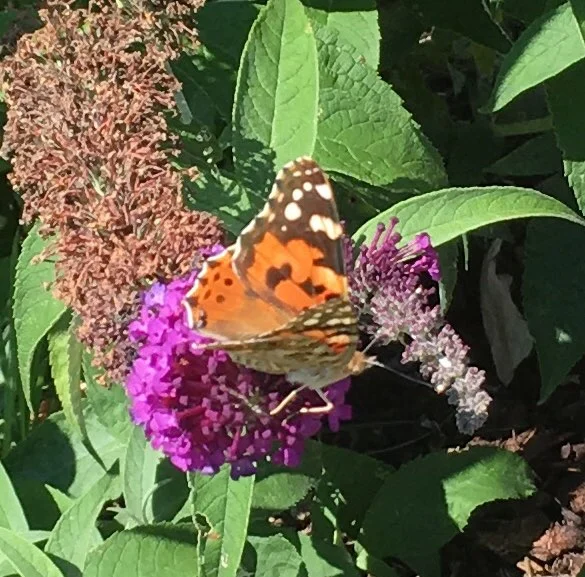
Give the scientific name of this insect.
Vanessa cardui
